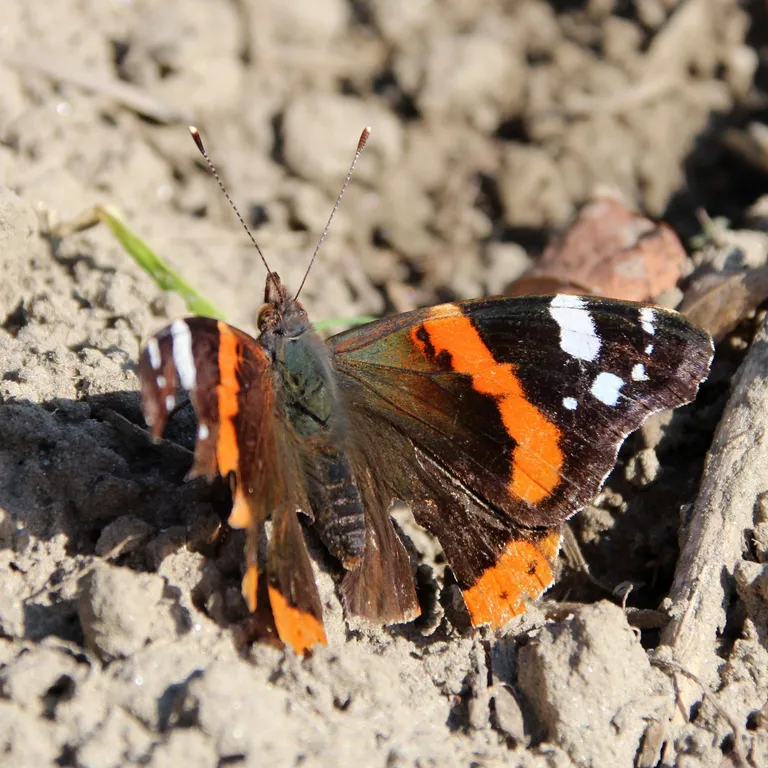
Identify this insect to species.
Vanessa atalanta
